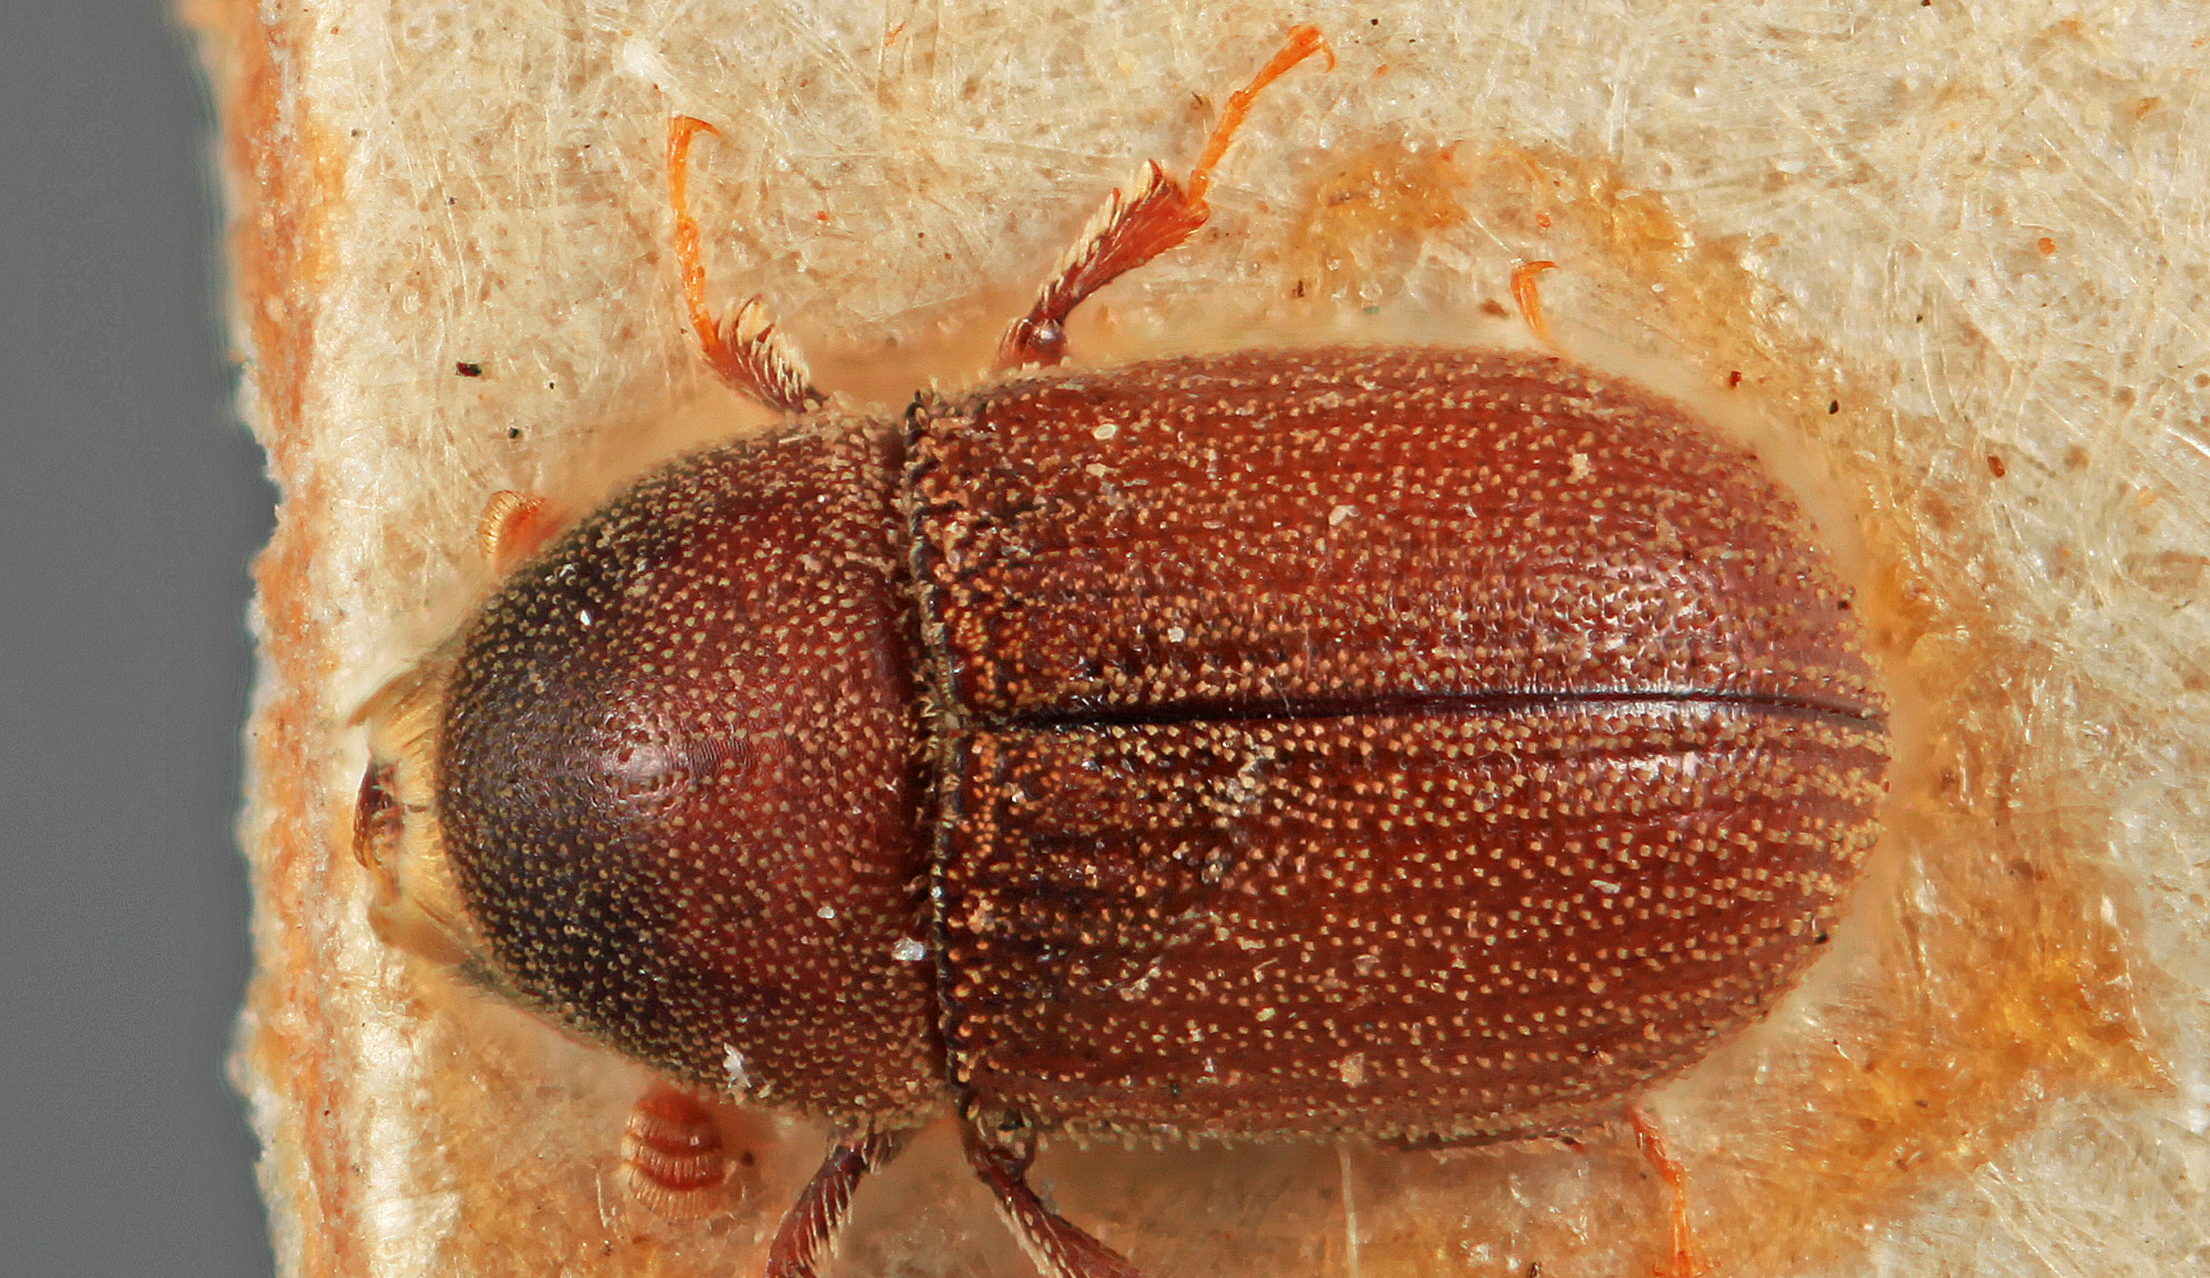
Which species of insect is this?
Carphoborus latus
